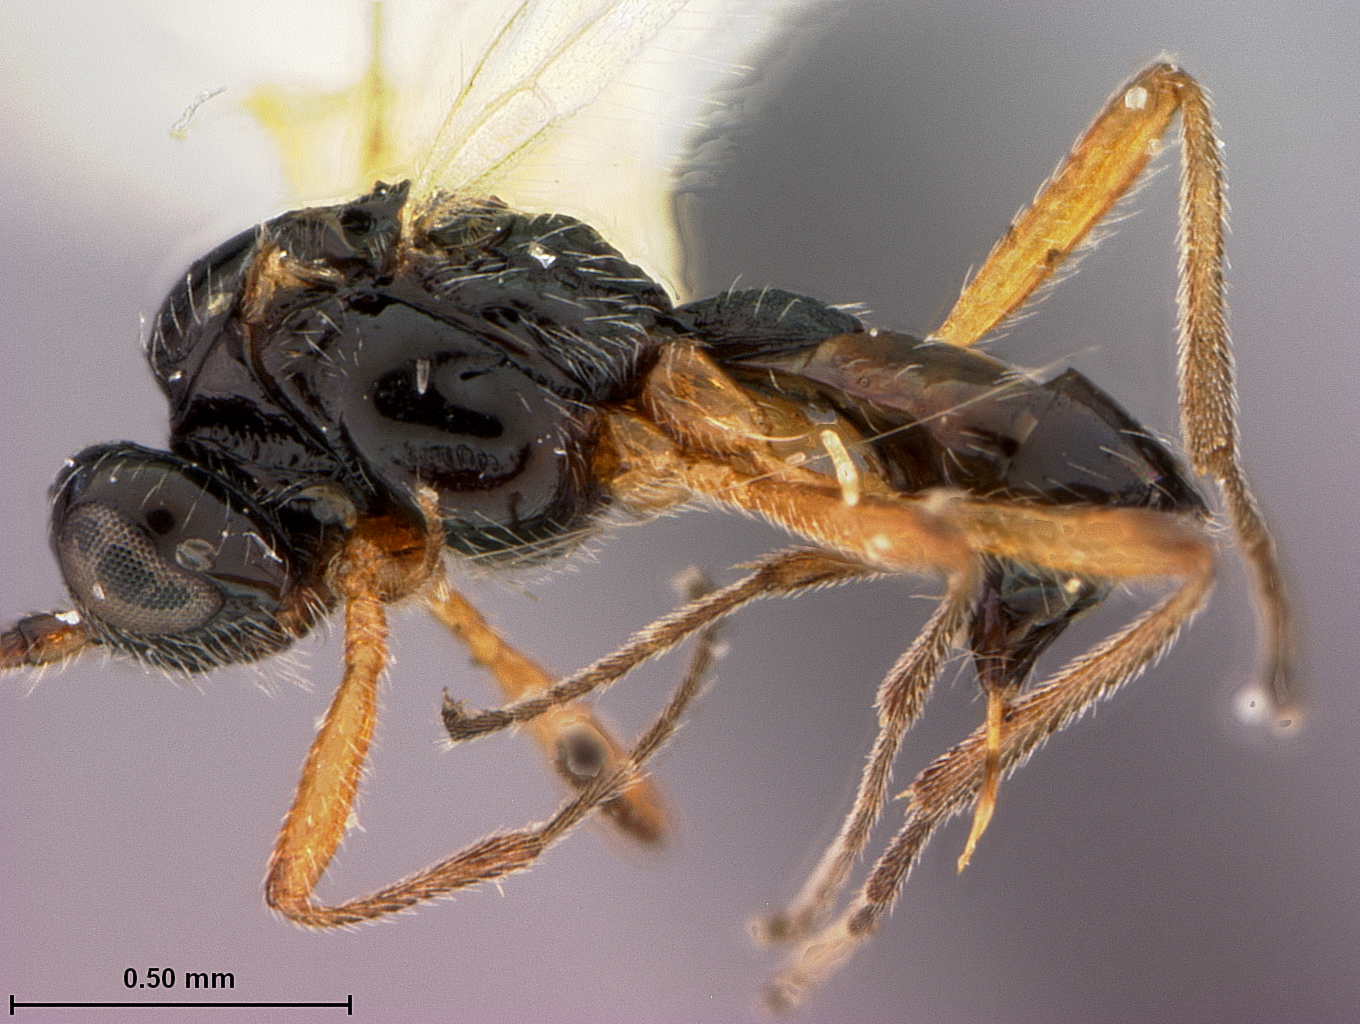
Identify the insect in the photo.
Opius tergitalis
